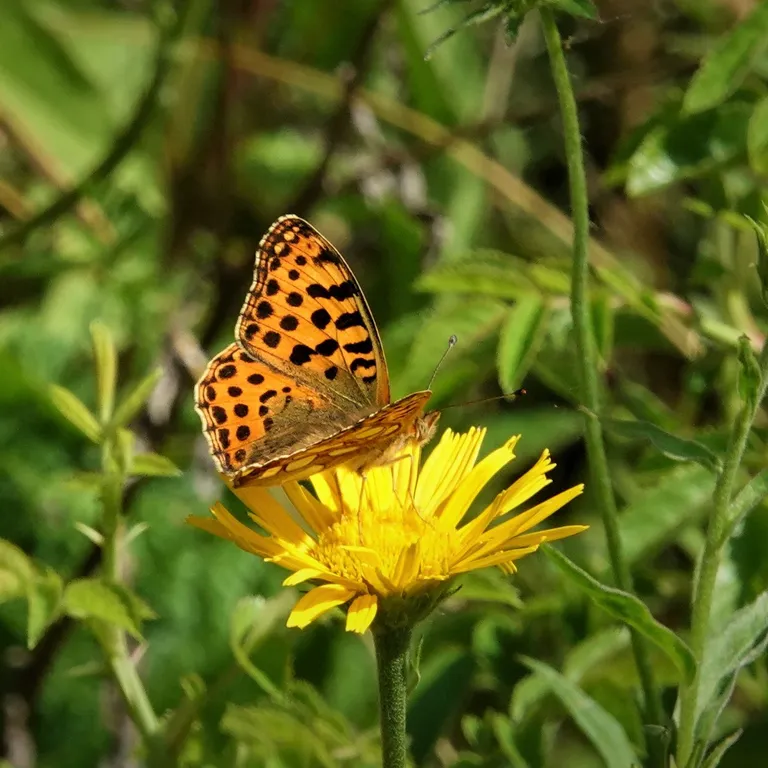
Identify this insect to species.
Issoria lathonia
